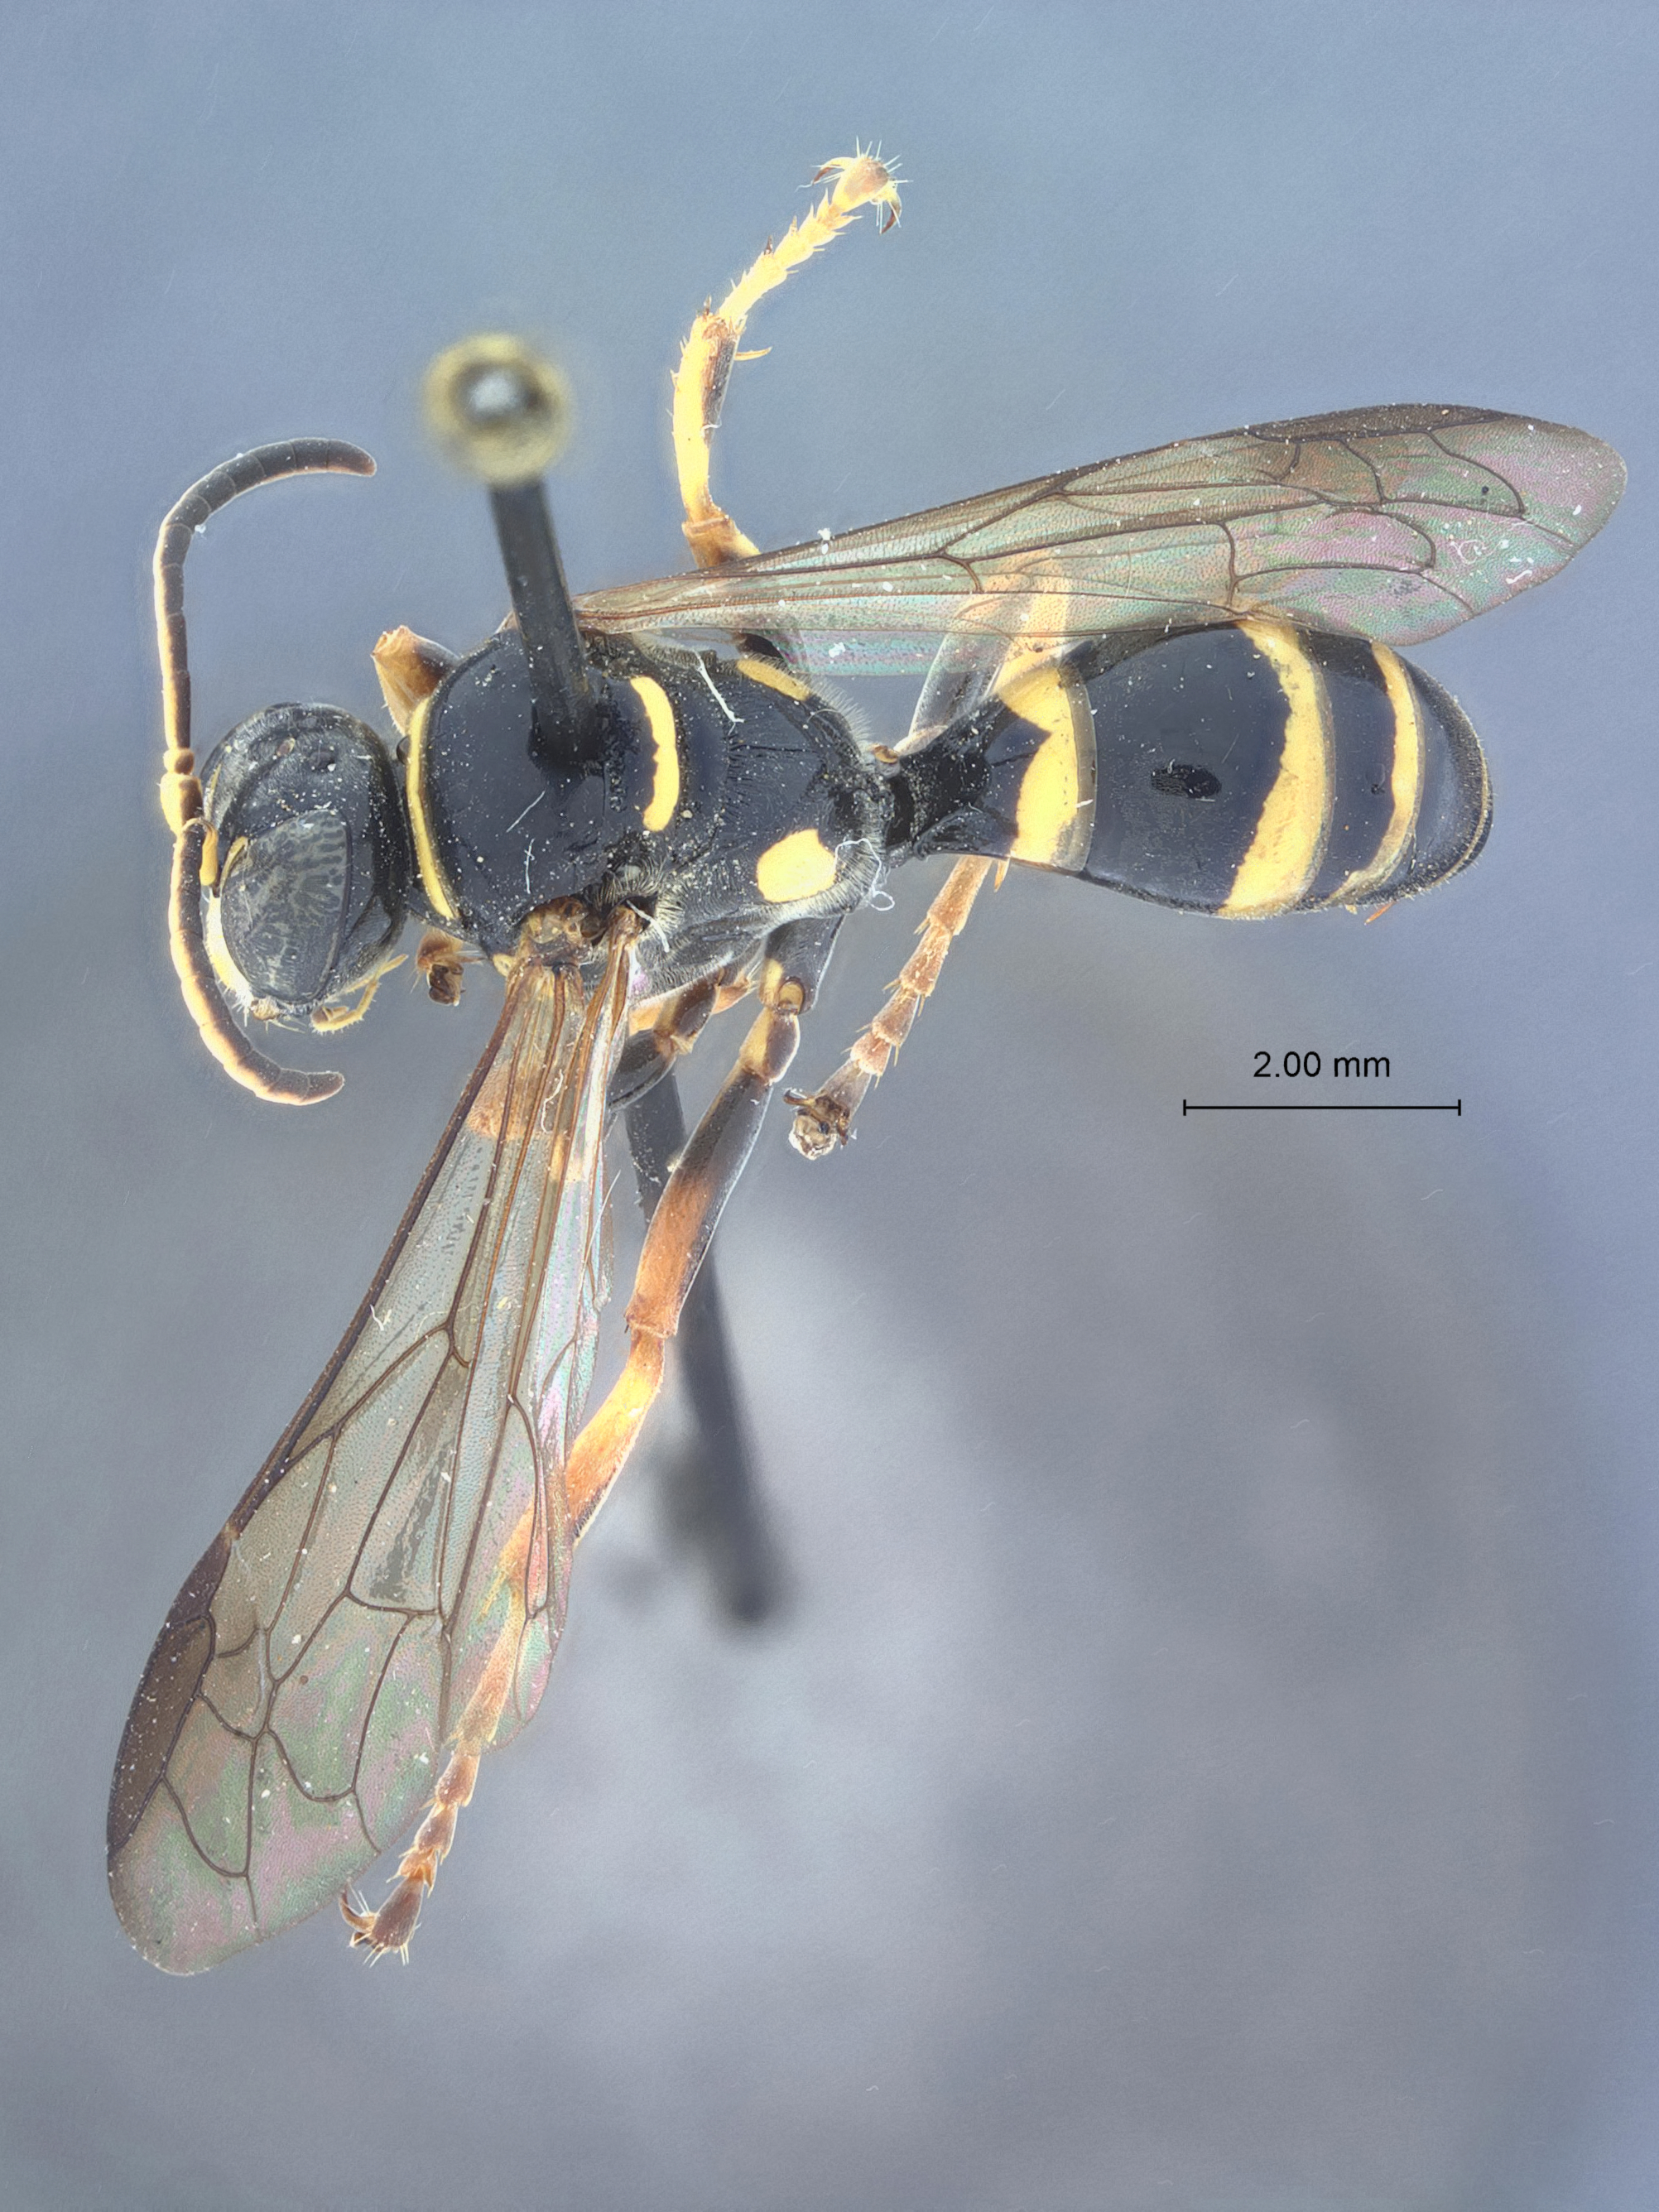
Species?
Gorytes deceptor
